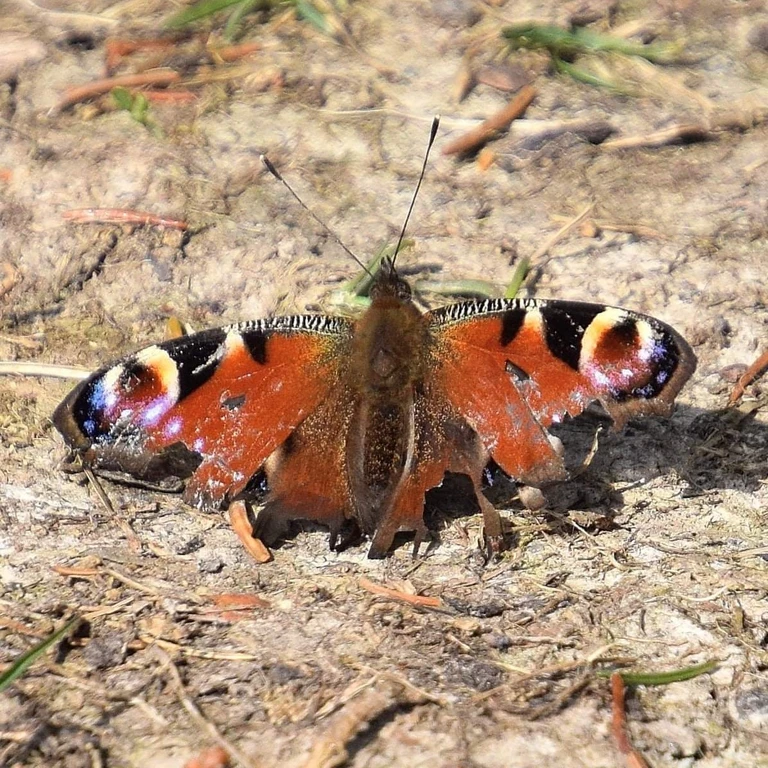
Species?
Aglais io
